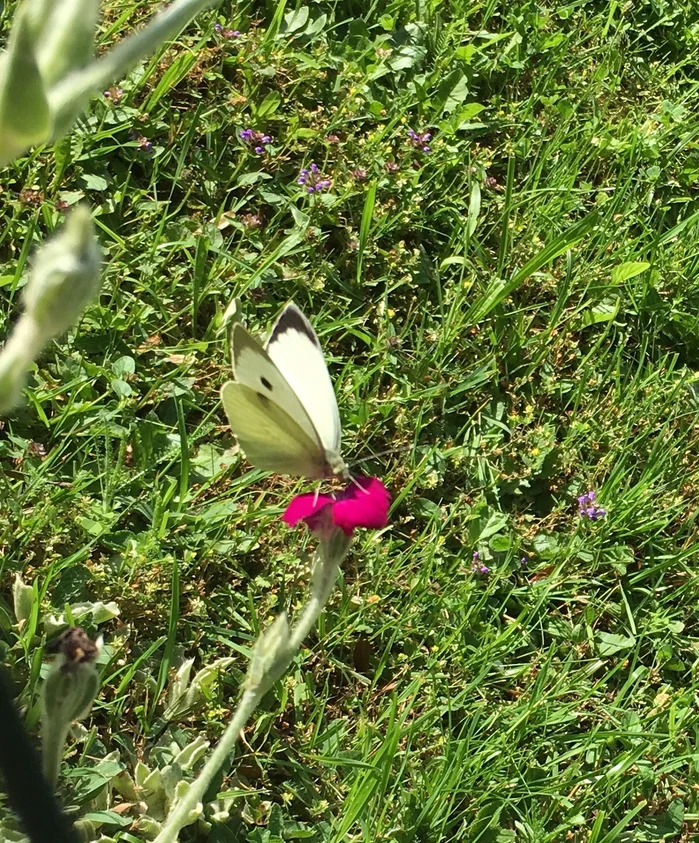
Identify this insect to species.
Pieris brassicae
